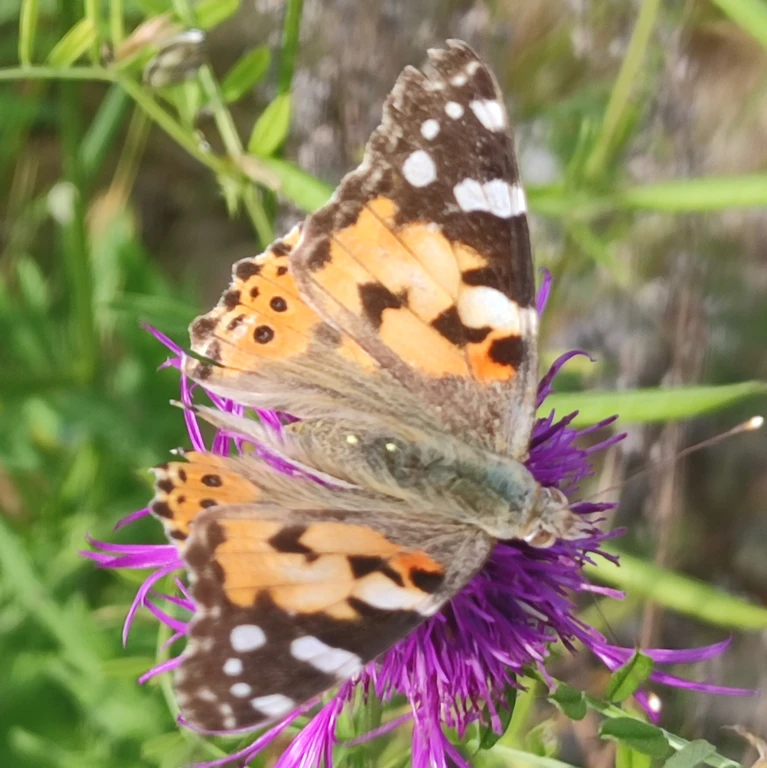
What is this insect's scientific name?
Vanessa cardui
